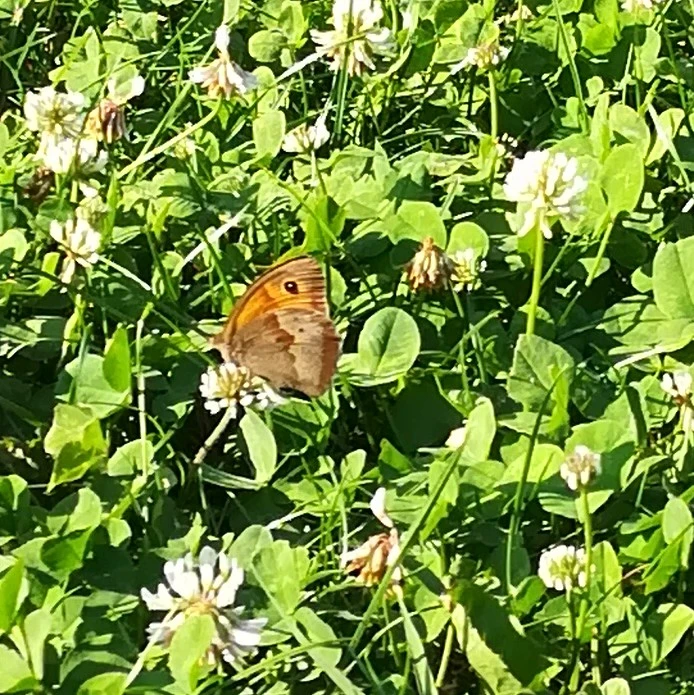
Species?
Maniola jurtina
